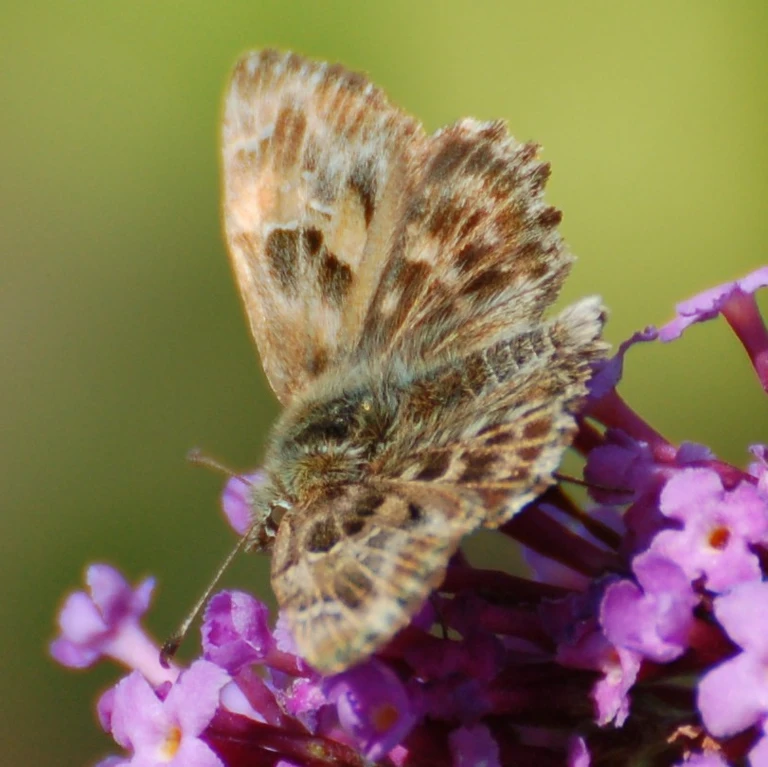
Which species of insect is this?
Carcharodus alceae
